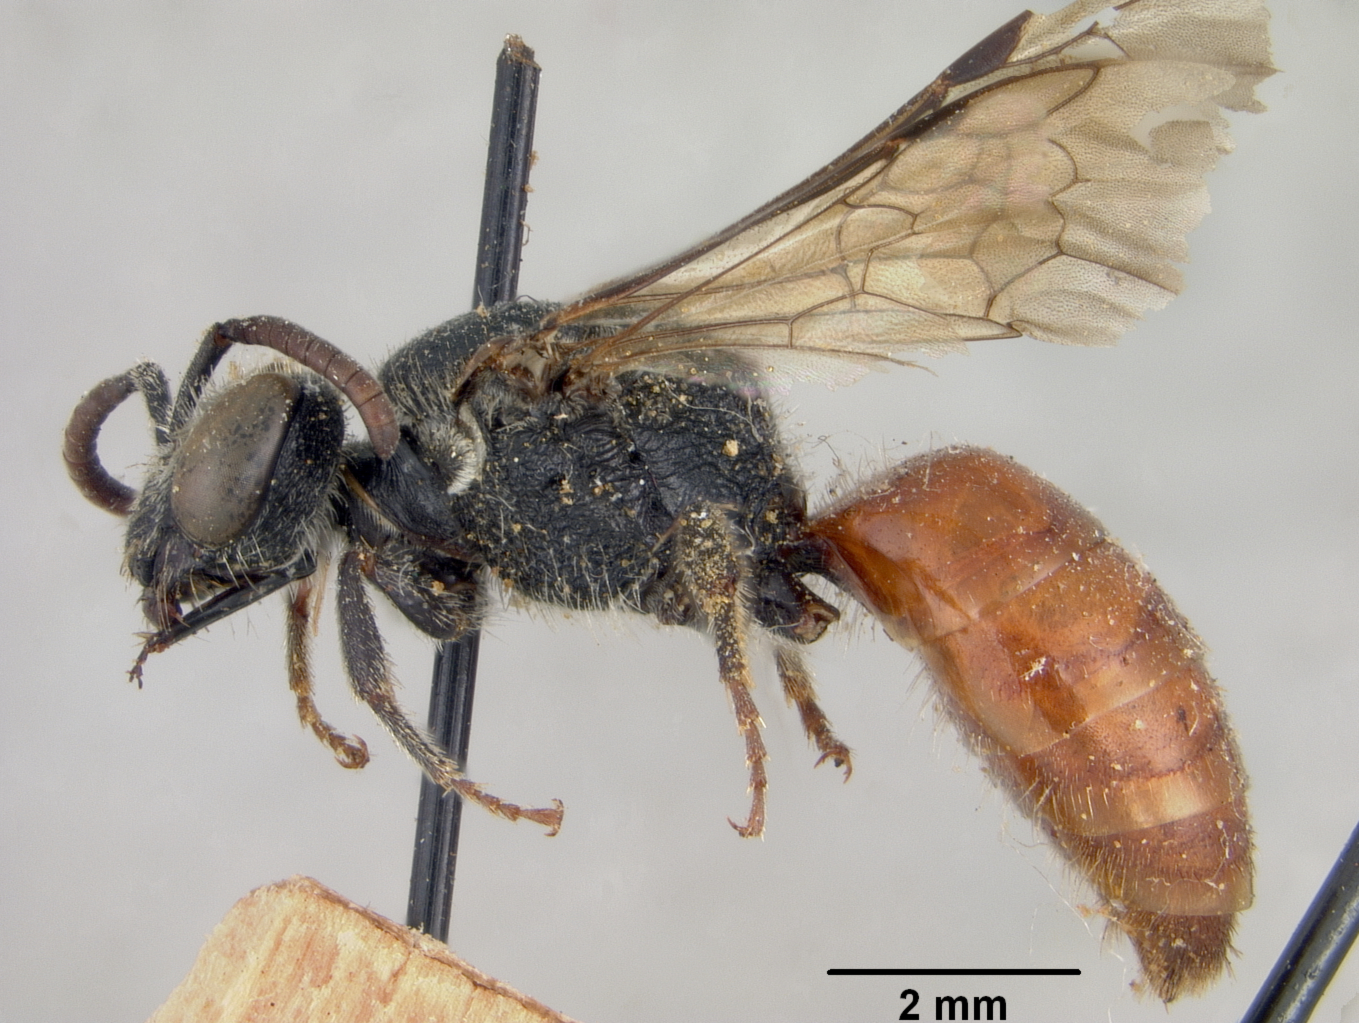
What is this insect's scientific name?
Sphecodes persimilis
